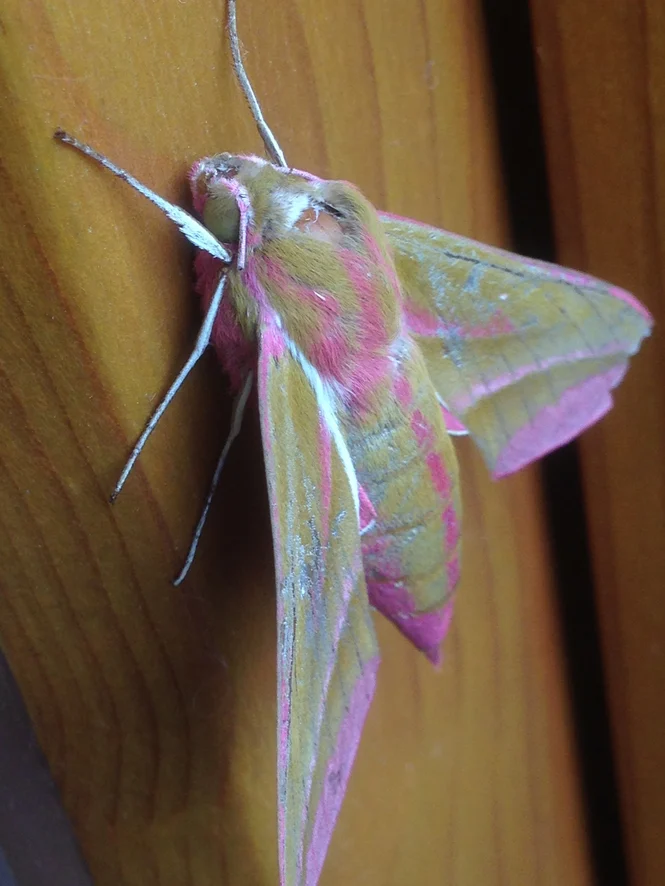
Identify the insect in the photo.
Deilephila elpenor
